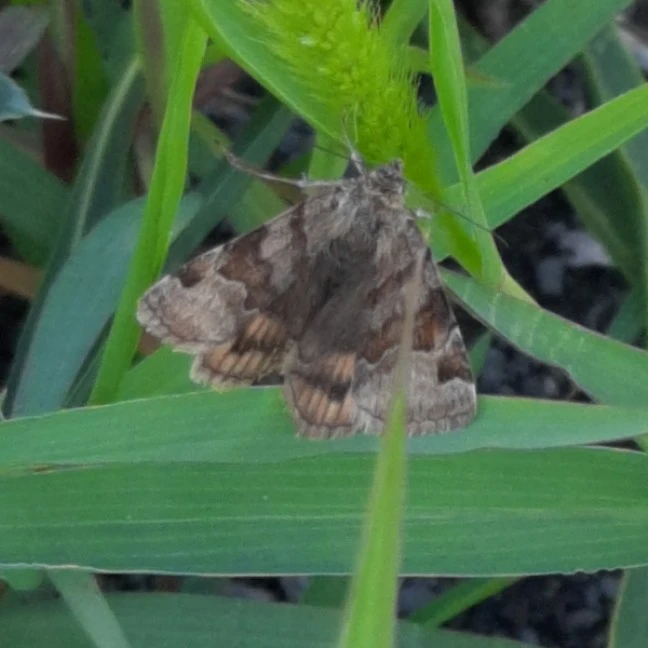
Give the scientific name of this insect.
Euclidia glyphica
